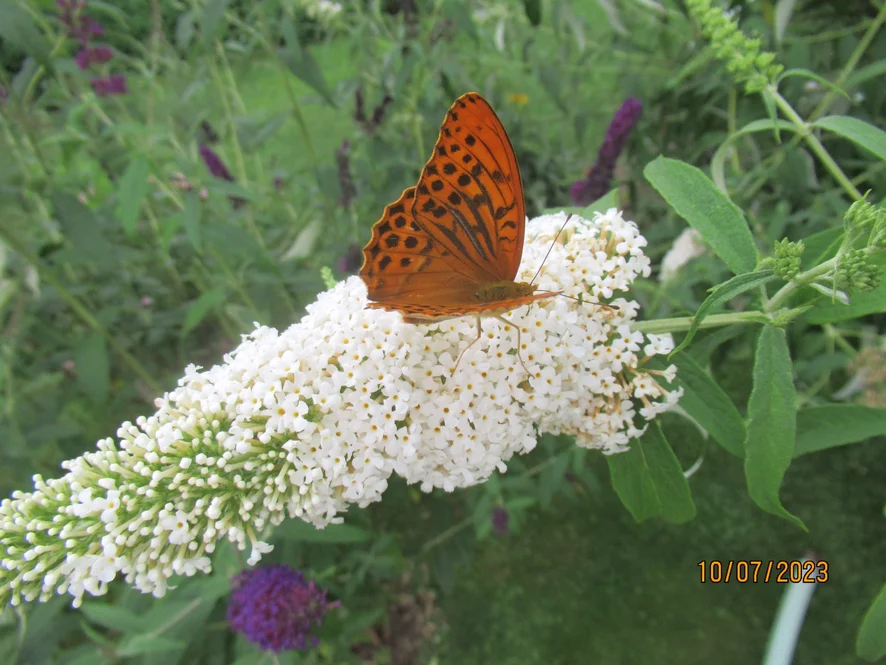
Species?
Argynnis paphia
